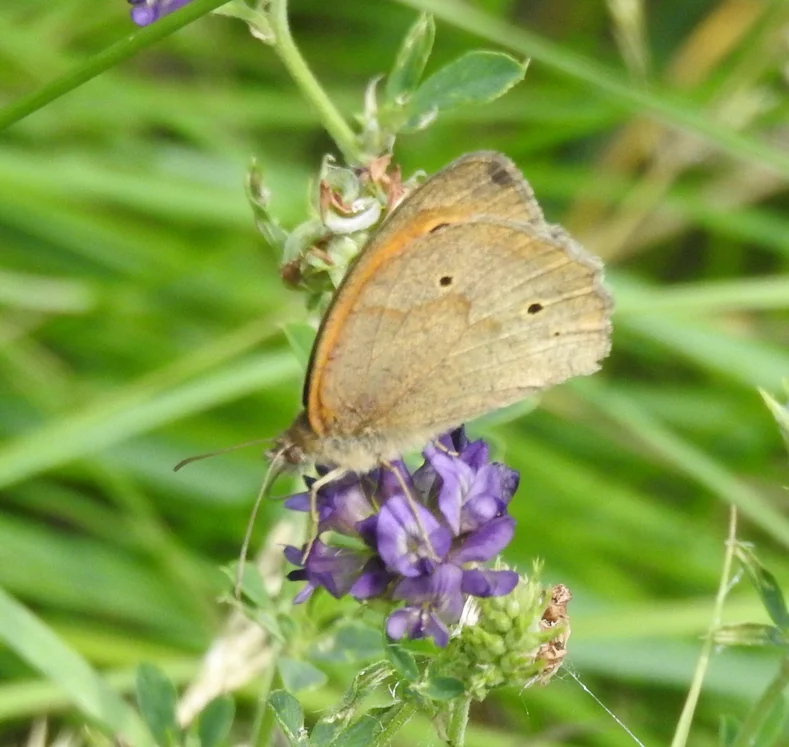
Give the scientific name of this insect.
Maniola jurtina
